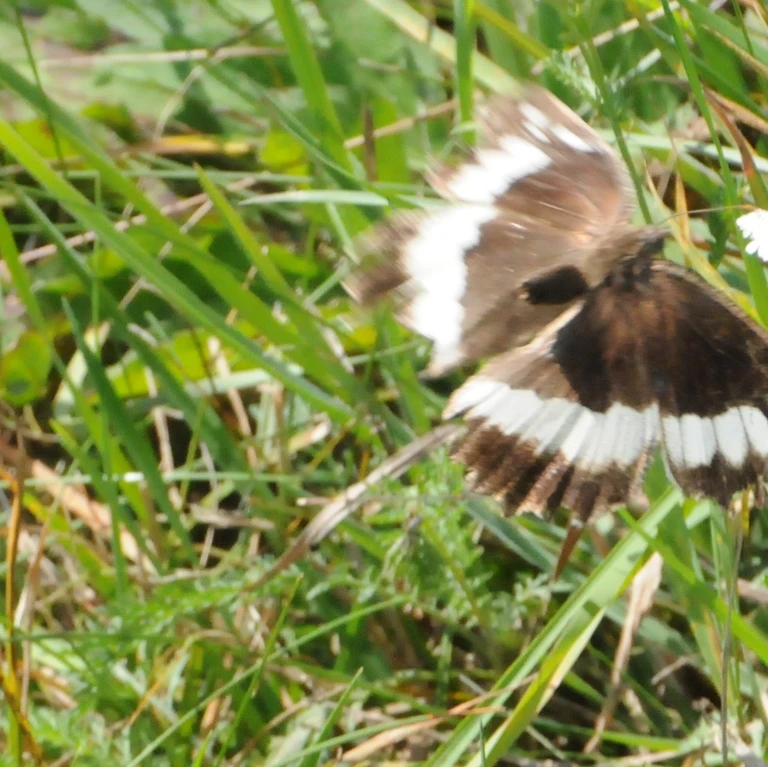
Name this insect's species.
Brintesia circe
